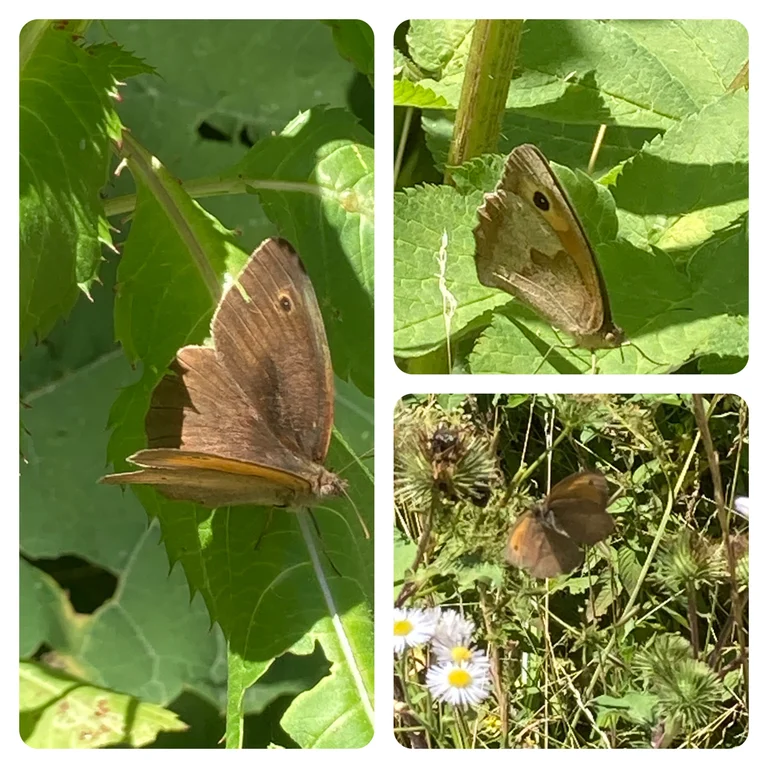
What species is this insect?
Maniola jurtina
